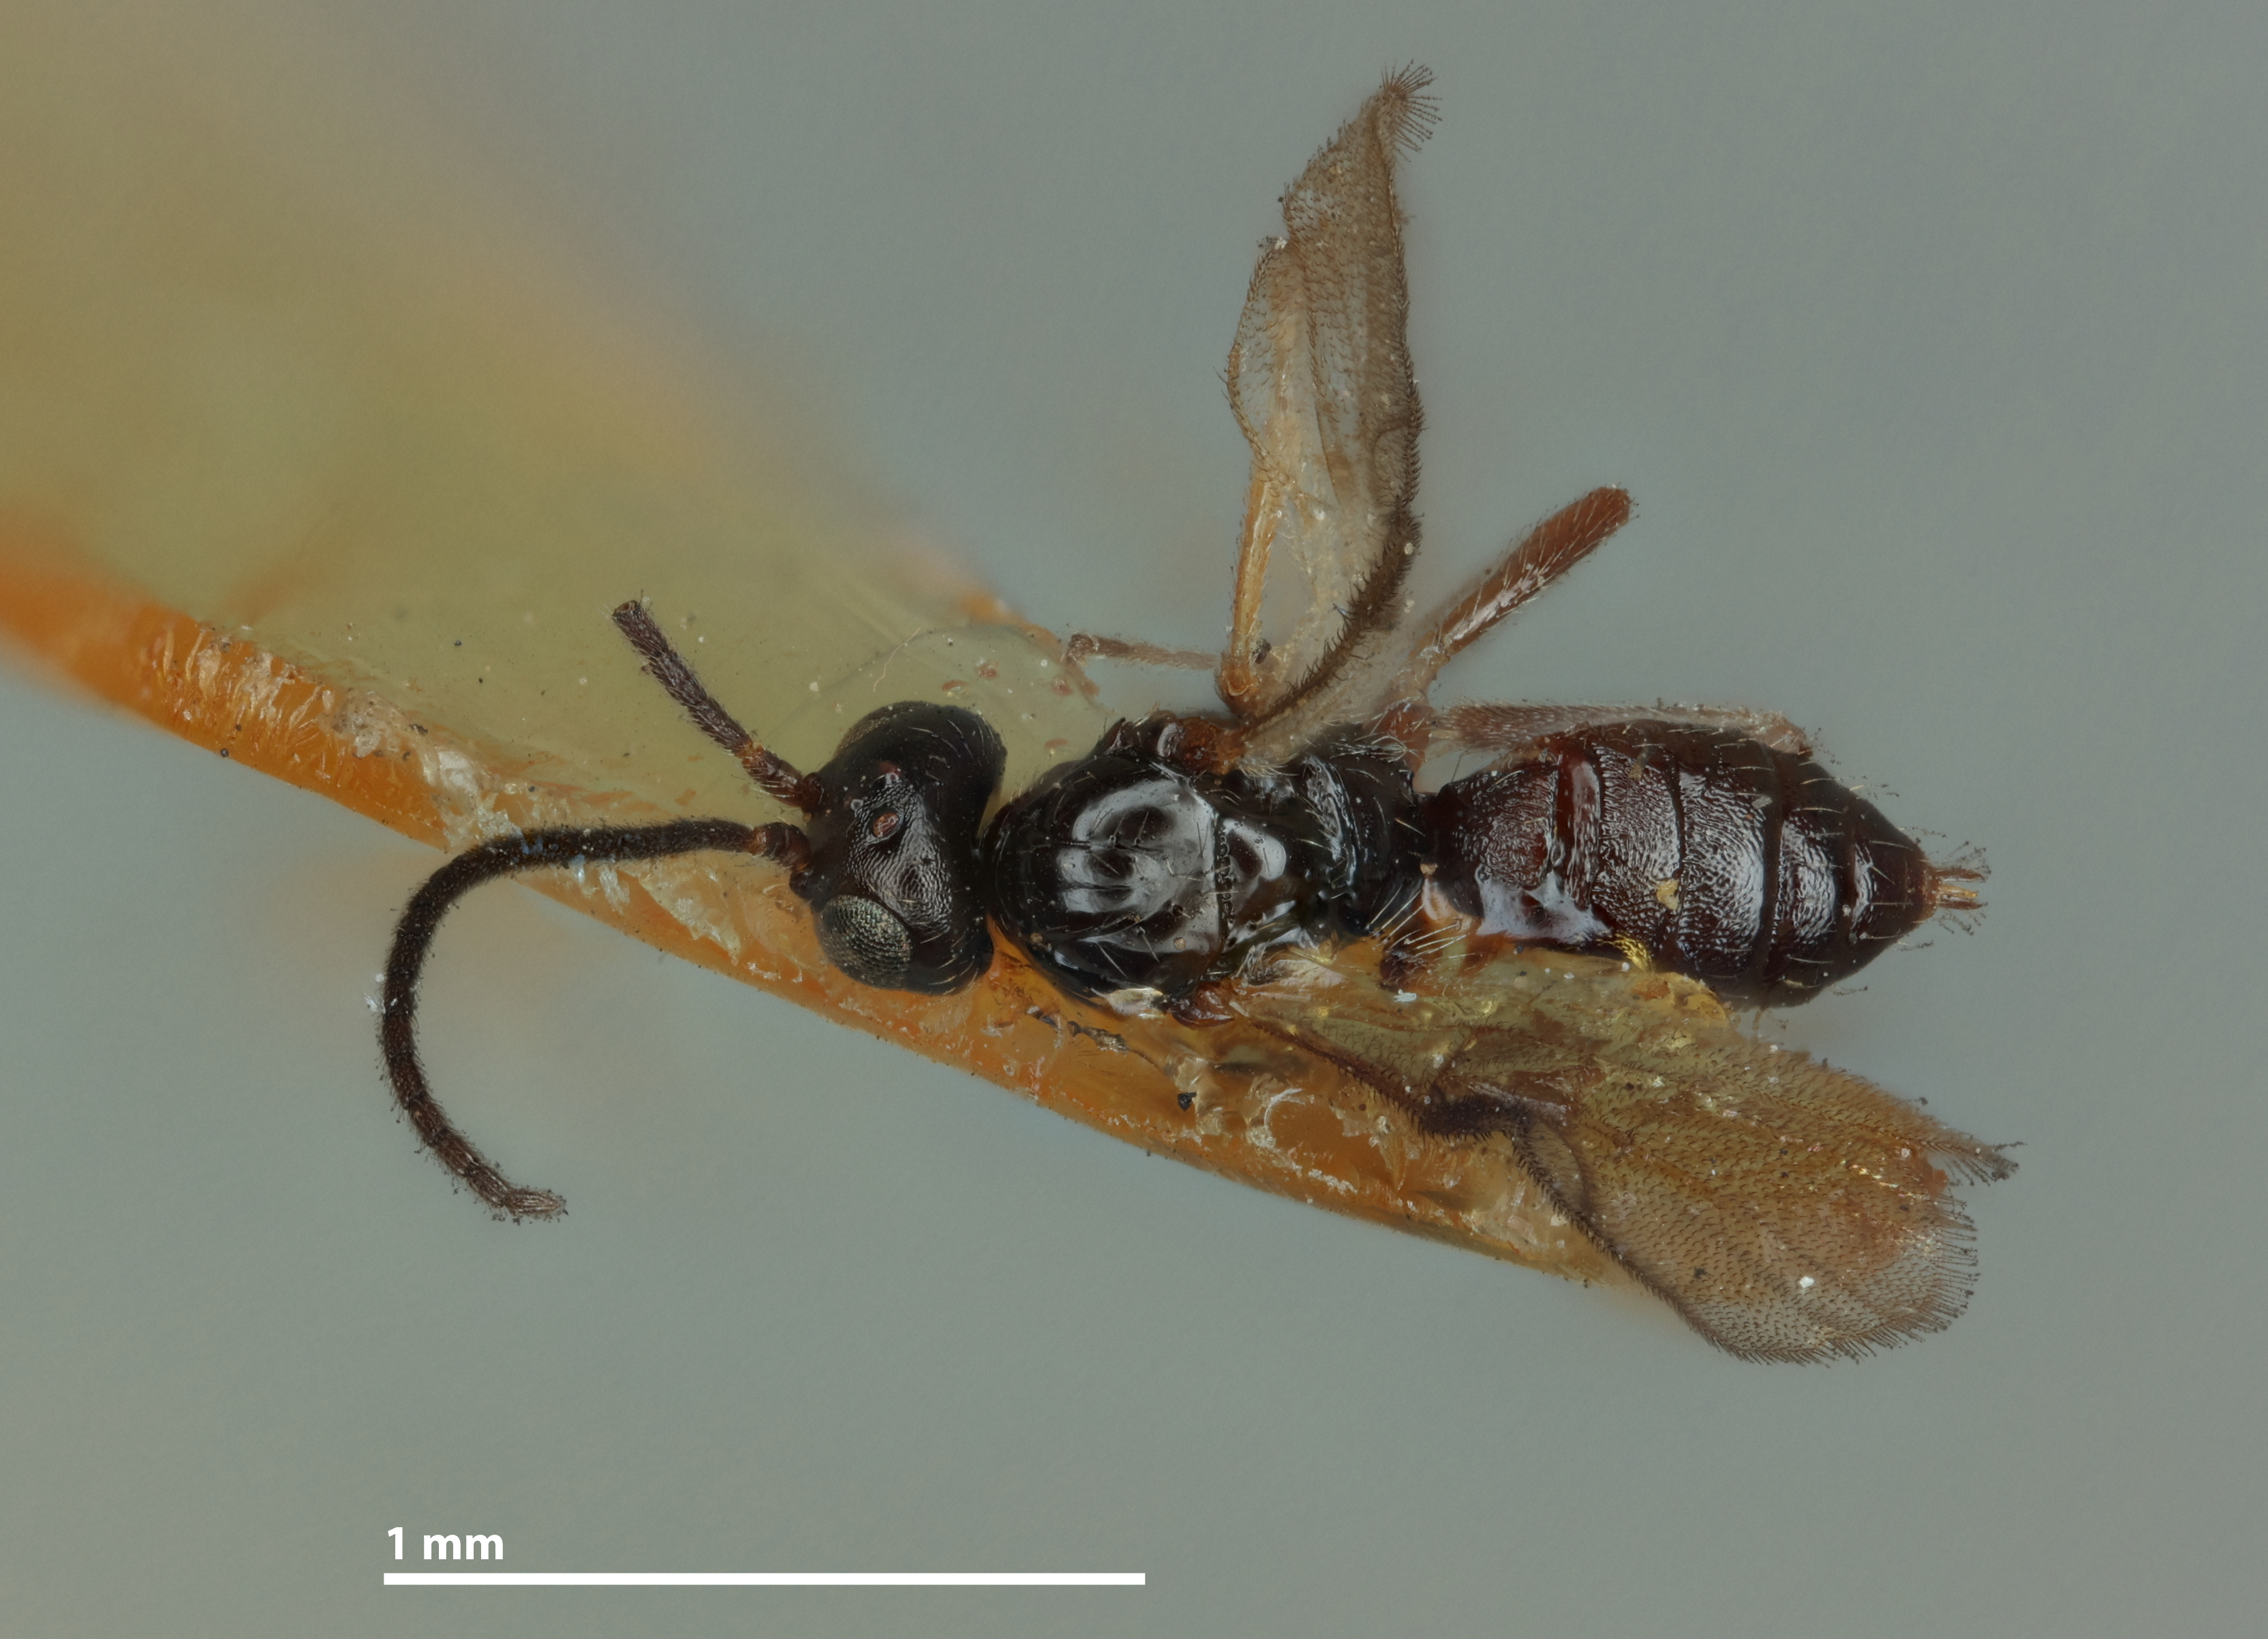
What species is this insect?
Gnaptodon rugulosus
